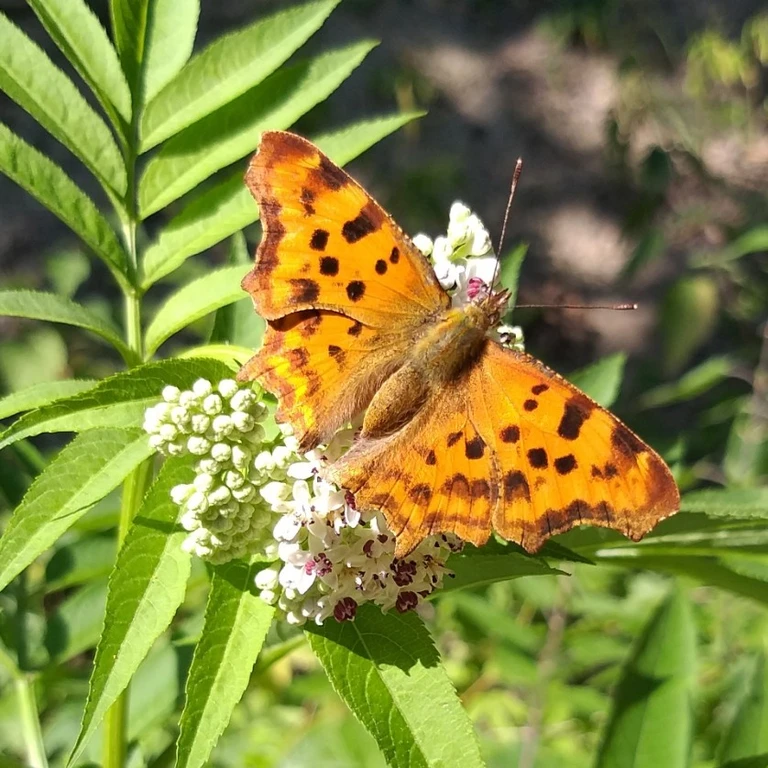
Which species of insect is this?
Polygonia c-album
